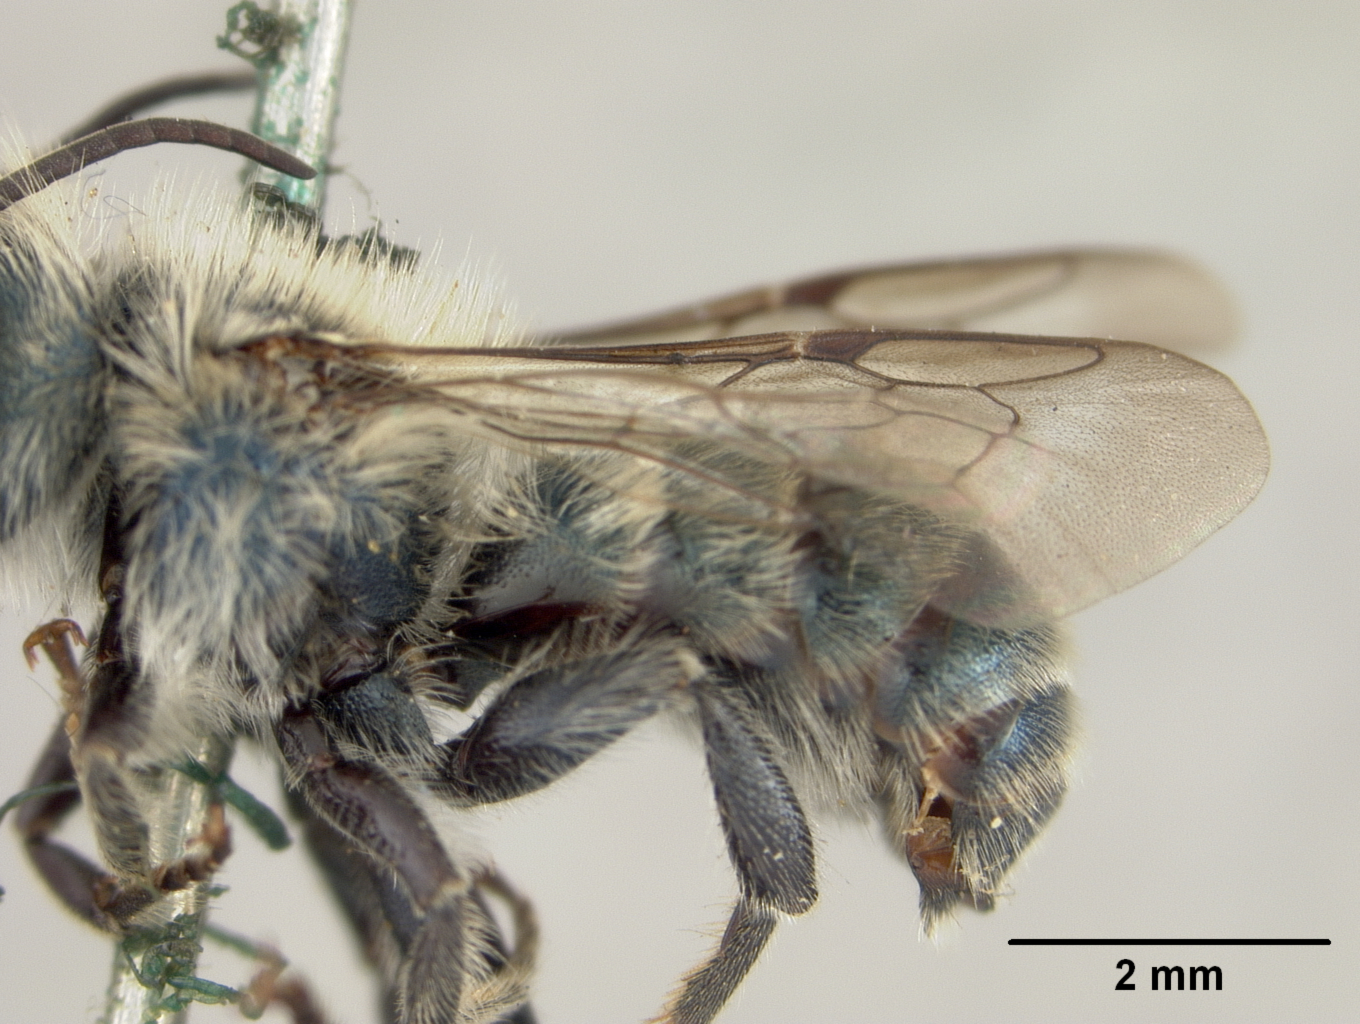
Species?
Osmia pasadenae
